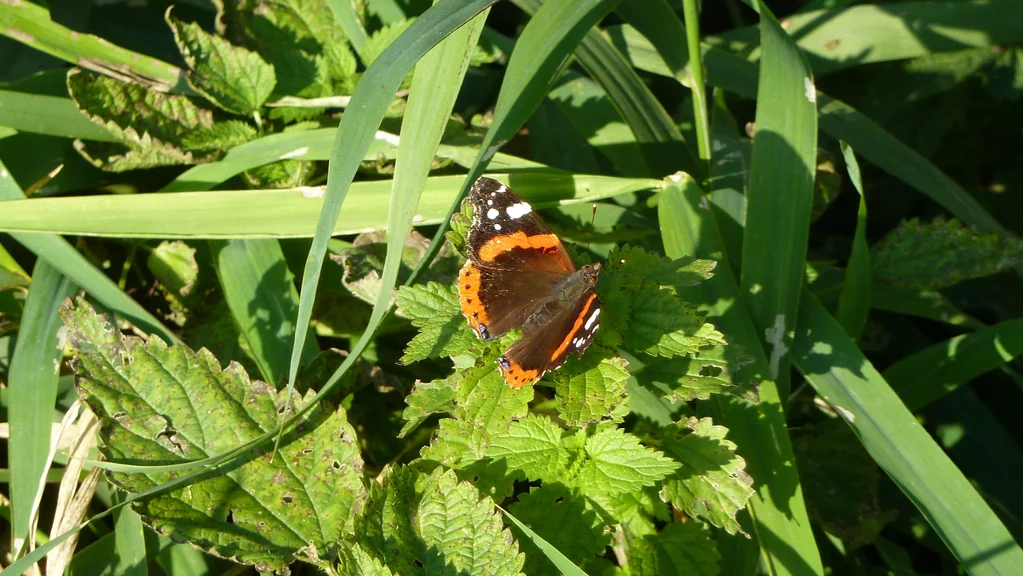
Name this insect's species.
Vanessa atalanta
